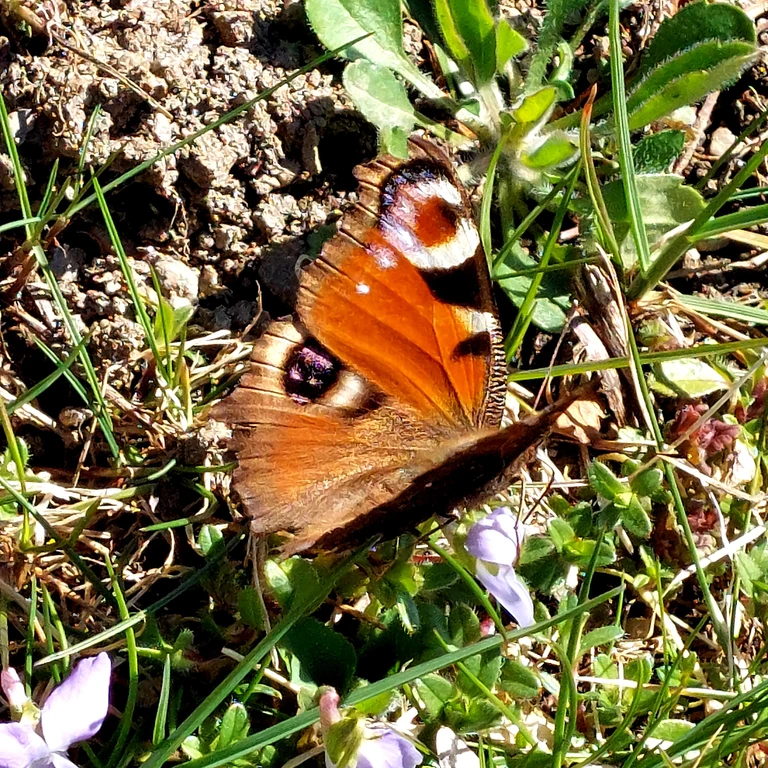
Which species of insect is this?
Aglais io
